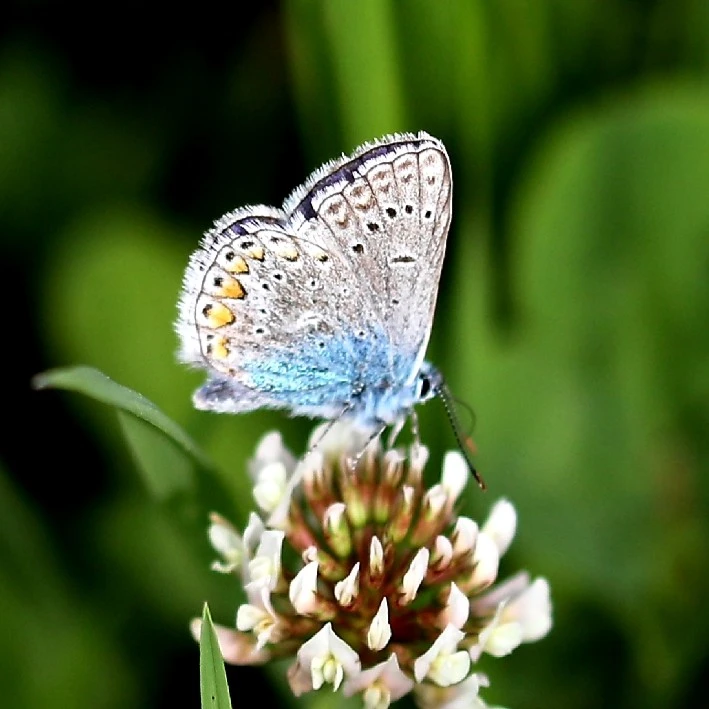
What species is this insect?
Polyommatus icarus
